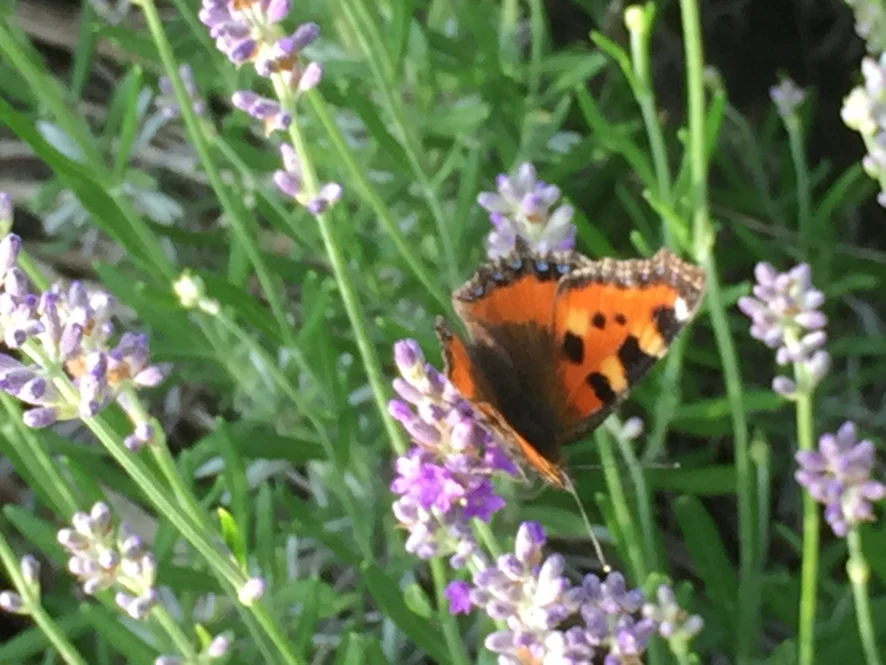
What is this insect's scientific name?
Aglais urticae
